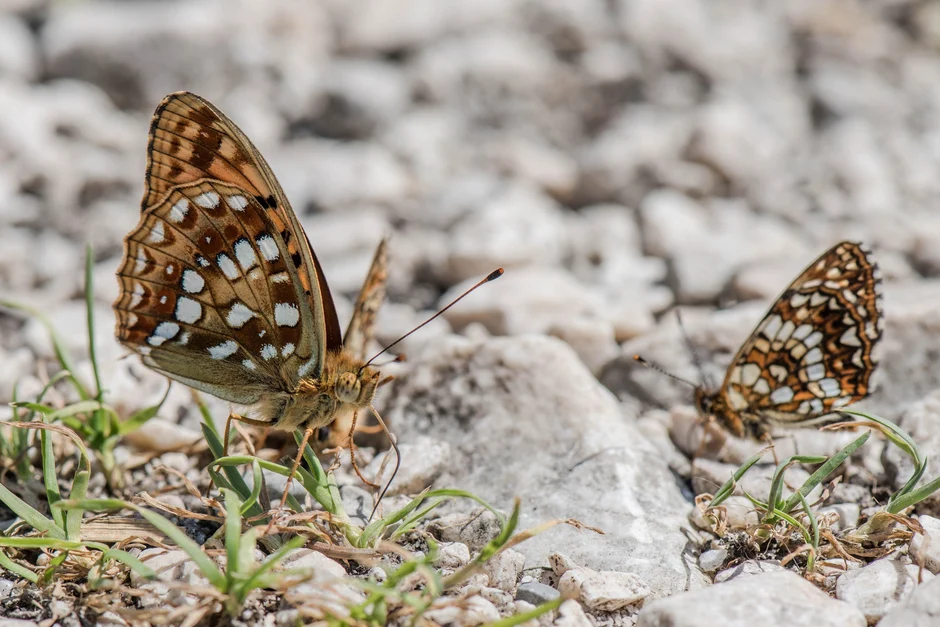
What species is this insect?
Fabriciana niobe
